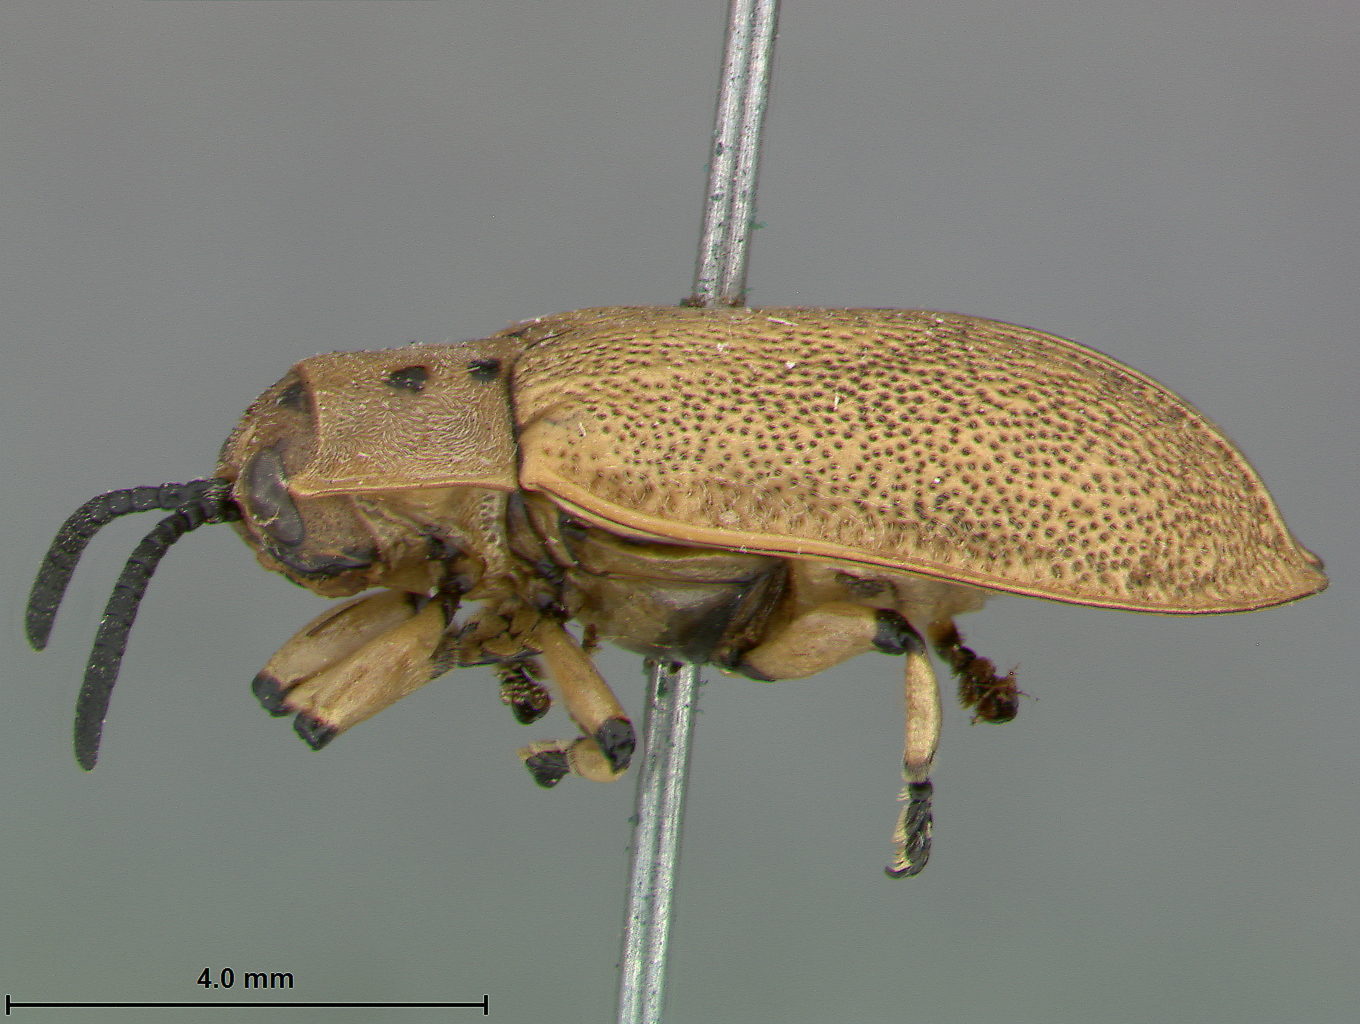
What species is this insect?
Epistictia quadripunctata
